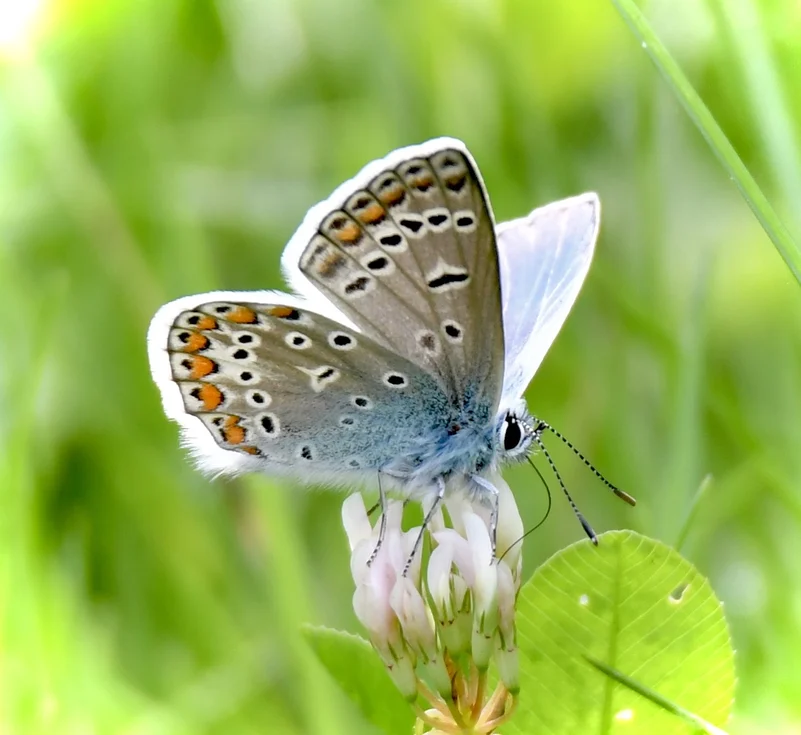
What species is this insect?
Polyommatus icarus
